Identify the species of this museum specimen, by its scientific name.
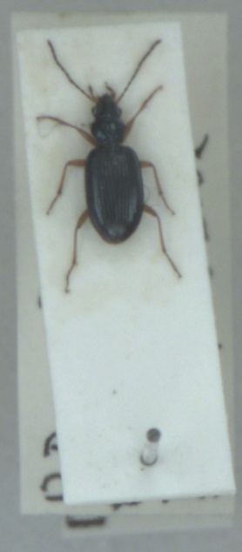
Bembidion monticola
